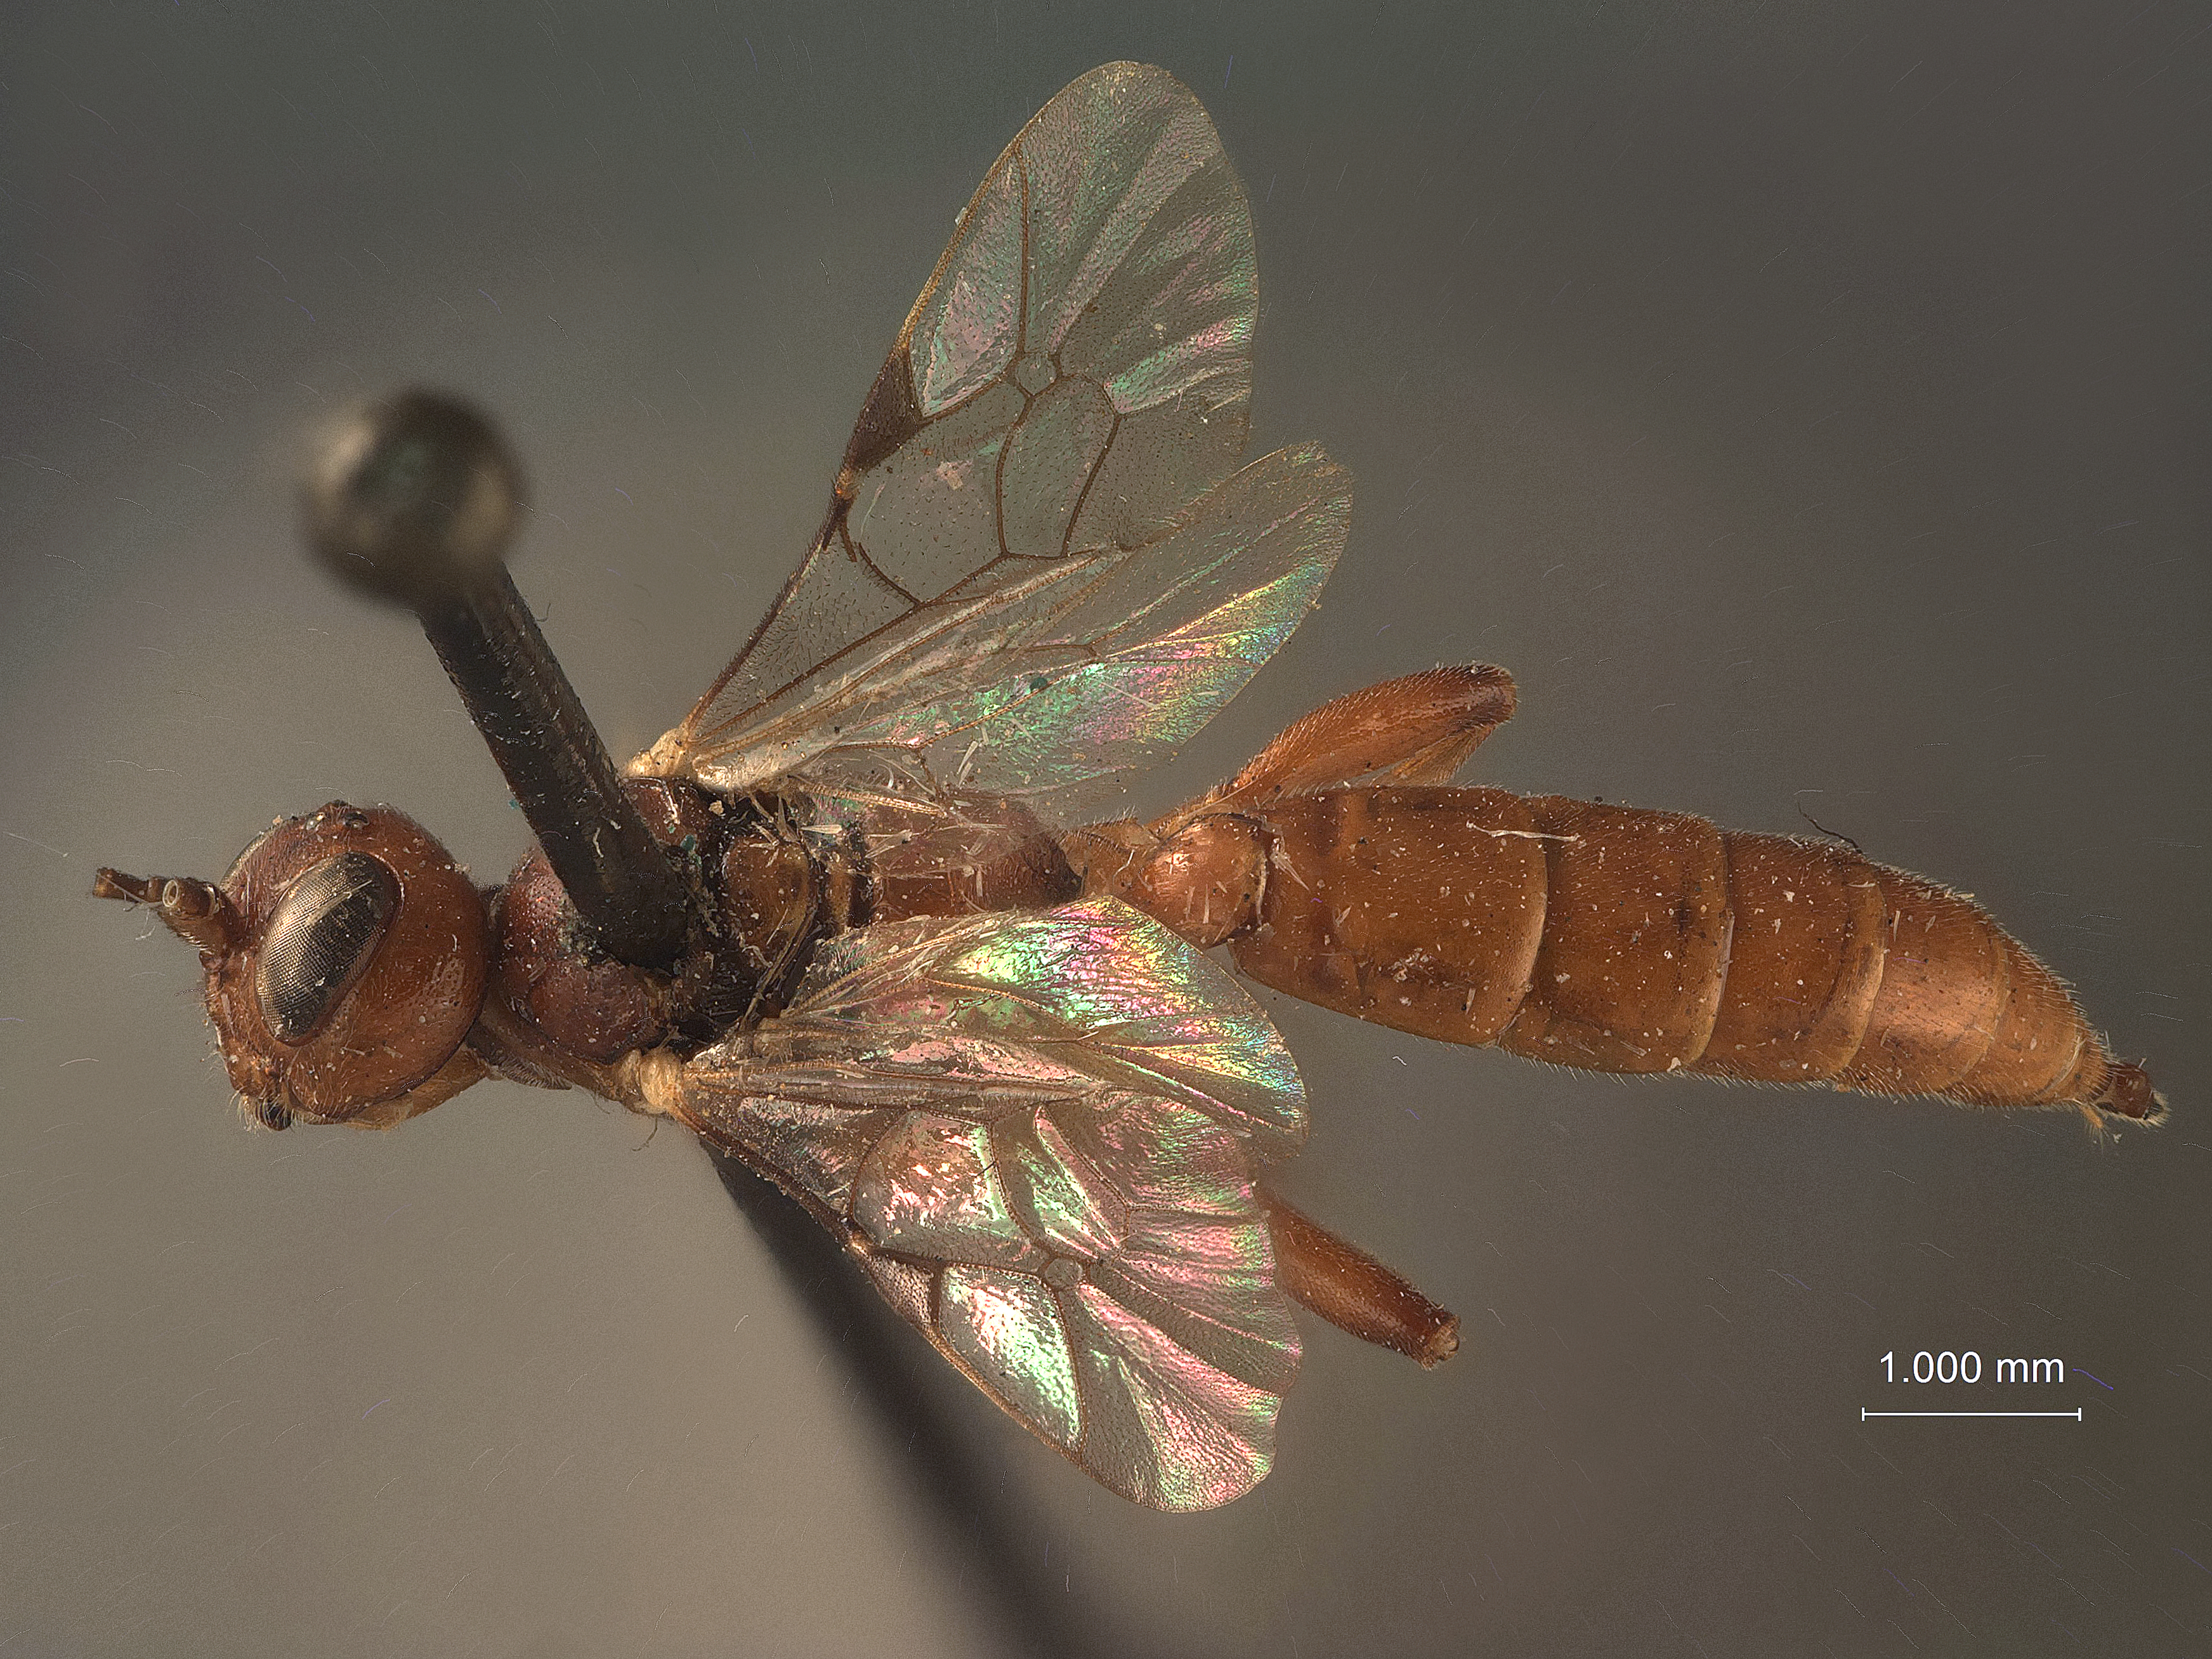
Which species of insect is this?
Phaeogenes phycidis
